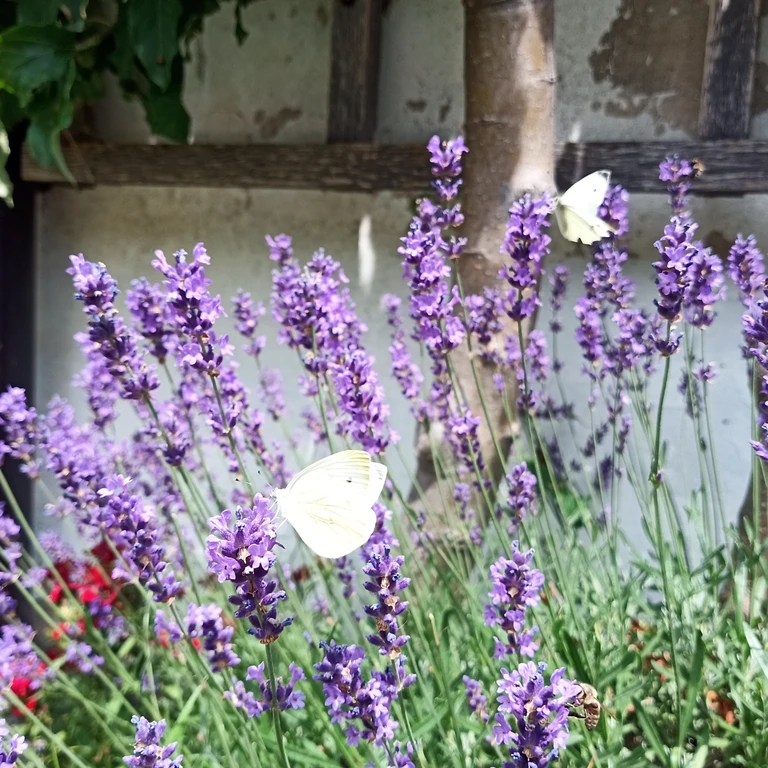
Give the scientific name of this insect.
Pieris napi
